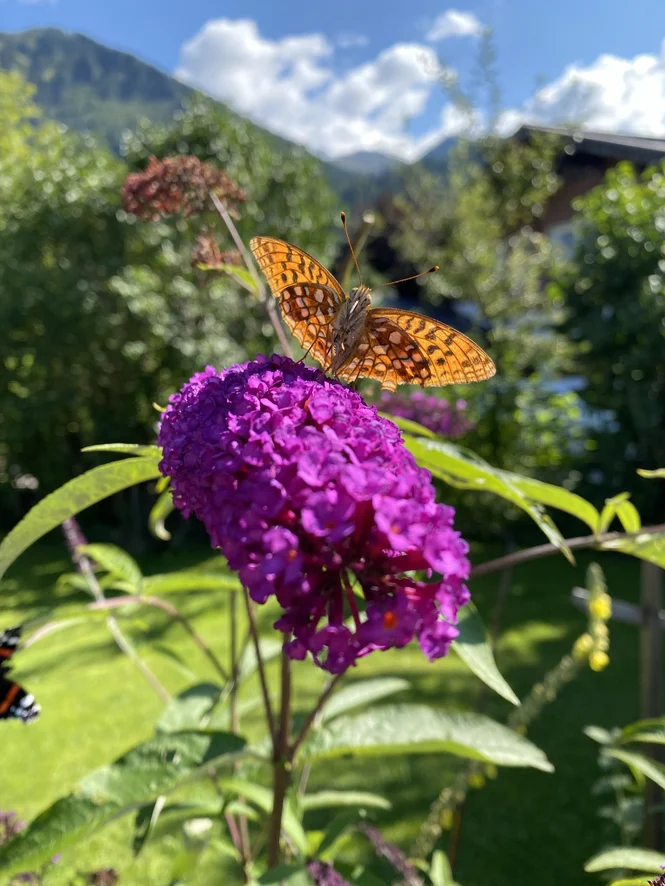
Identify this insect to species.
Fabriciana adippe
